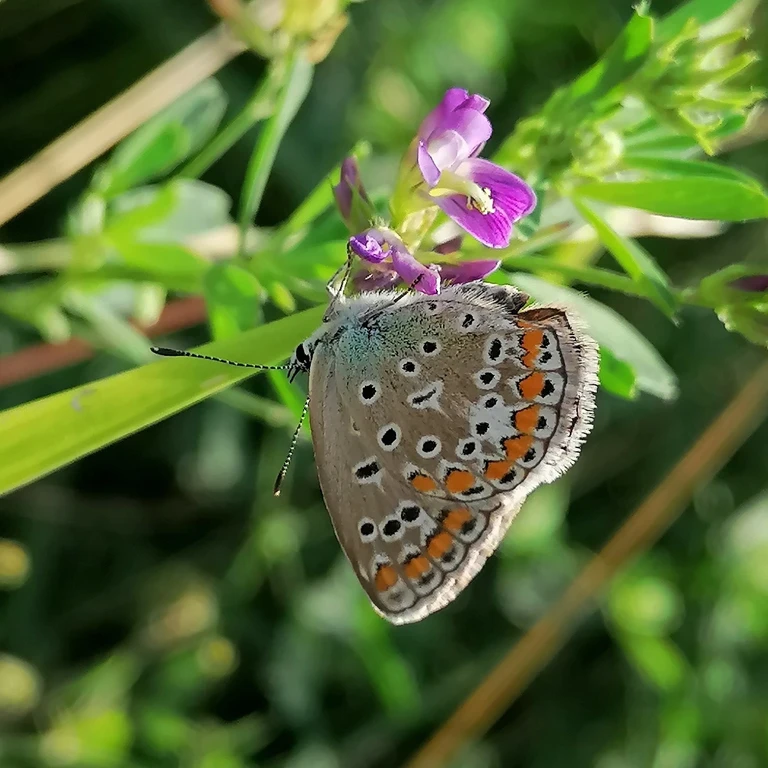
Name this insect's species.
Polyommatus icarus
